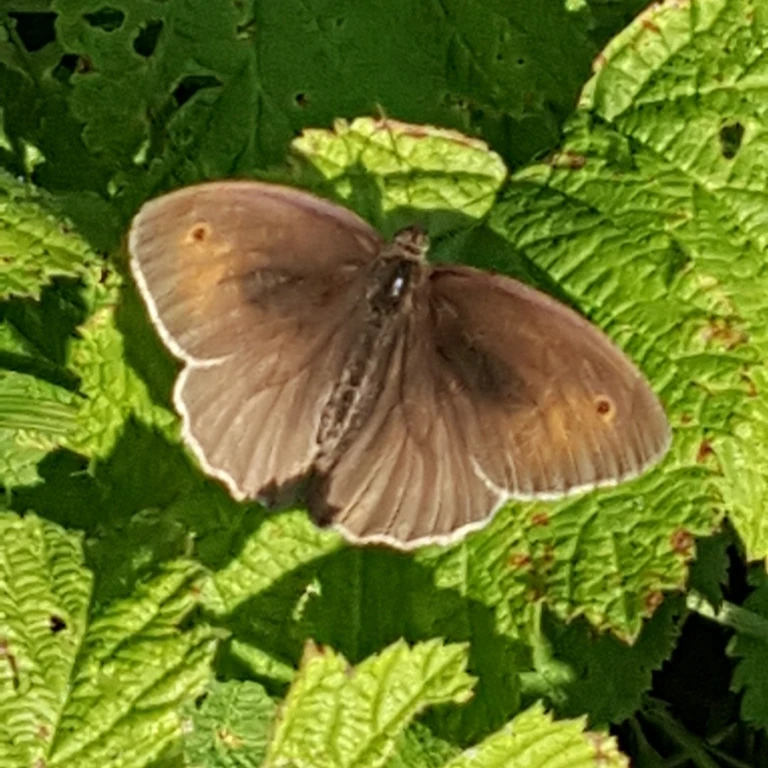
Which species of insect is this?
Maniola jurtina
